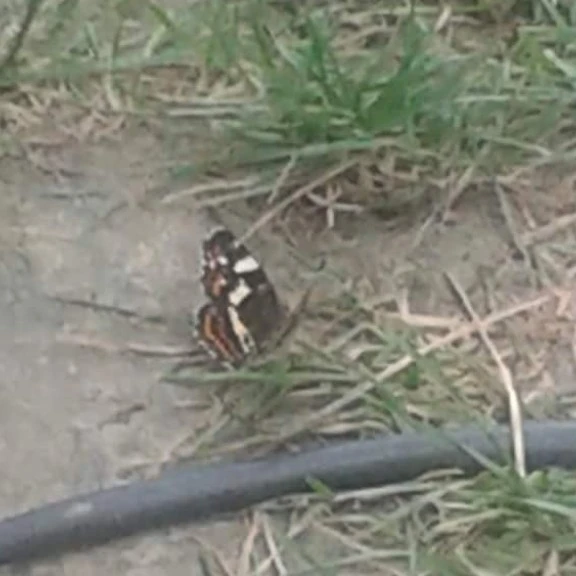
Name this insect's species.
Araschnia levana
